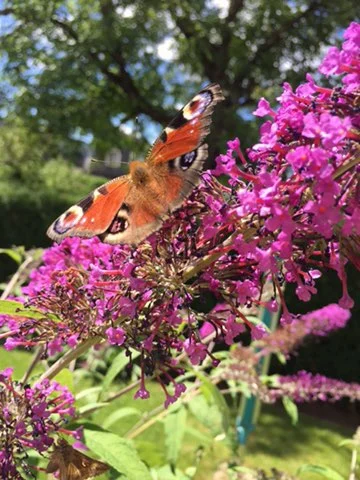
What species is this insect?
Aglais io
